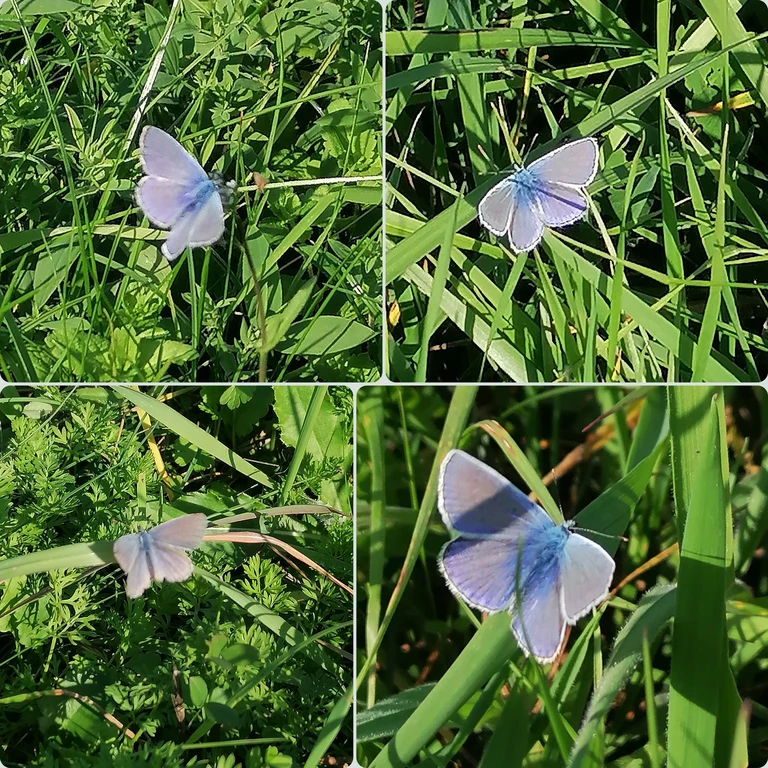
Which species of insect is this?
Polyommatus icarus
